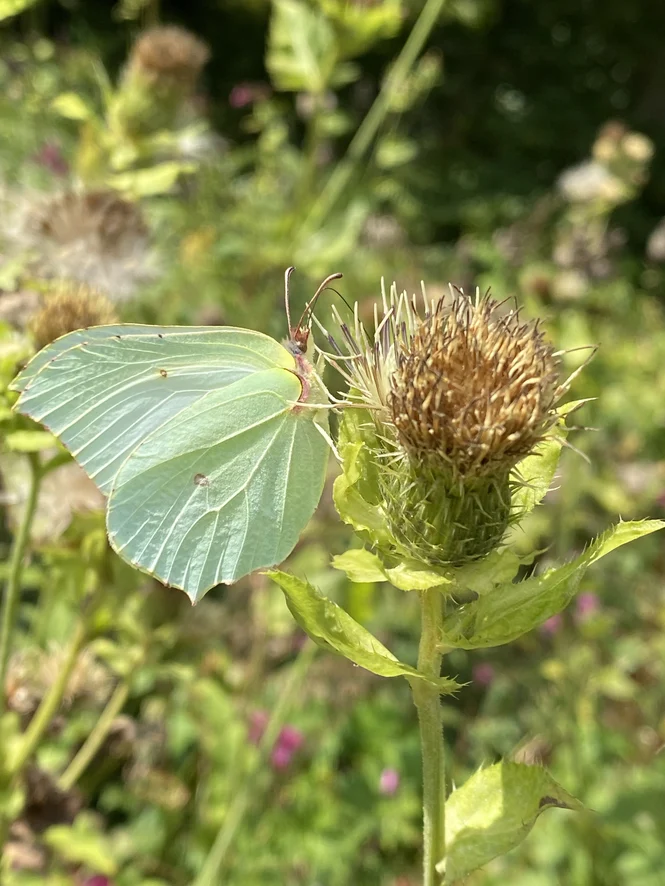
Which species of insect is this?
Gonepteryx rhamni
